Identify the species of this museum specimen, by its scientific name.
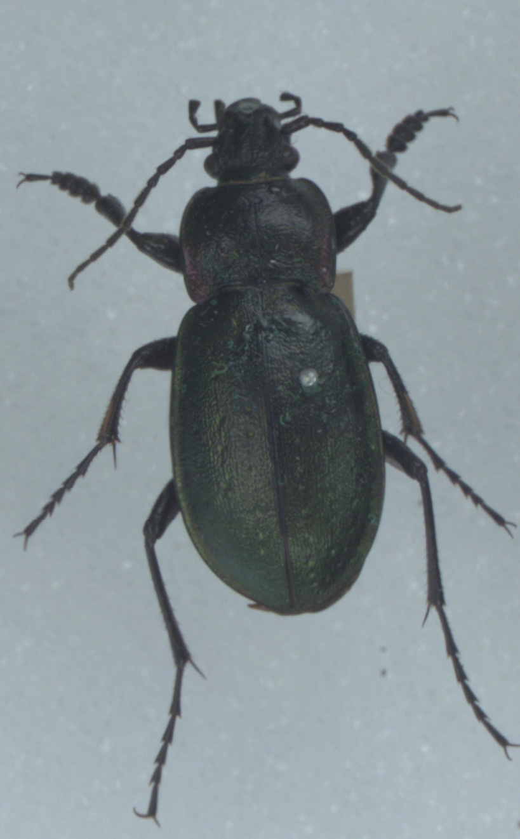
Carabus nemoralis
